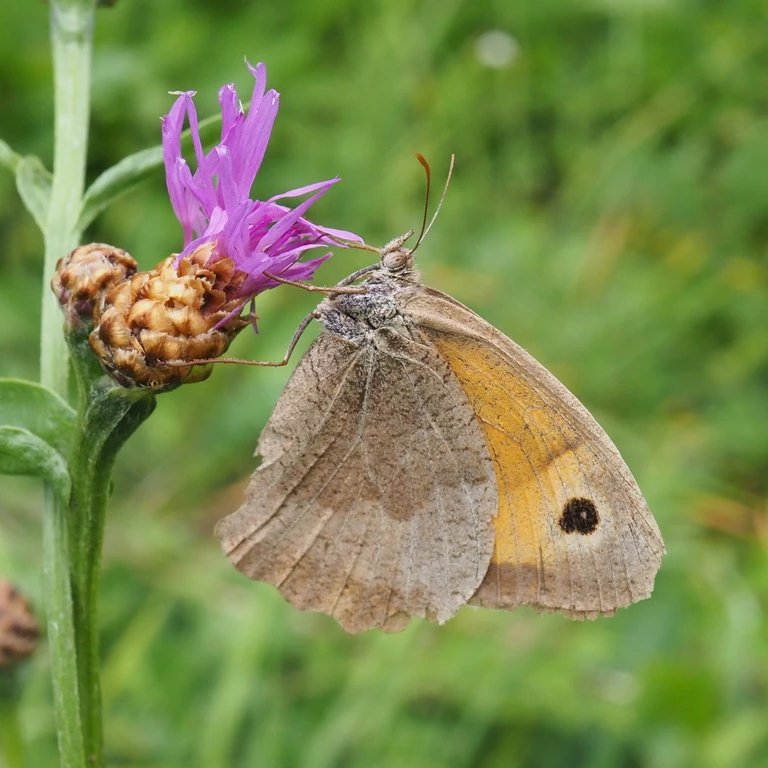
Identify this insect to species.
Maniola jurtina
